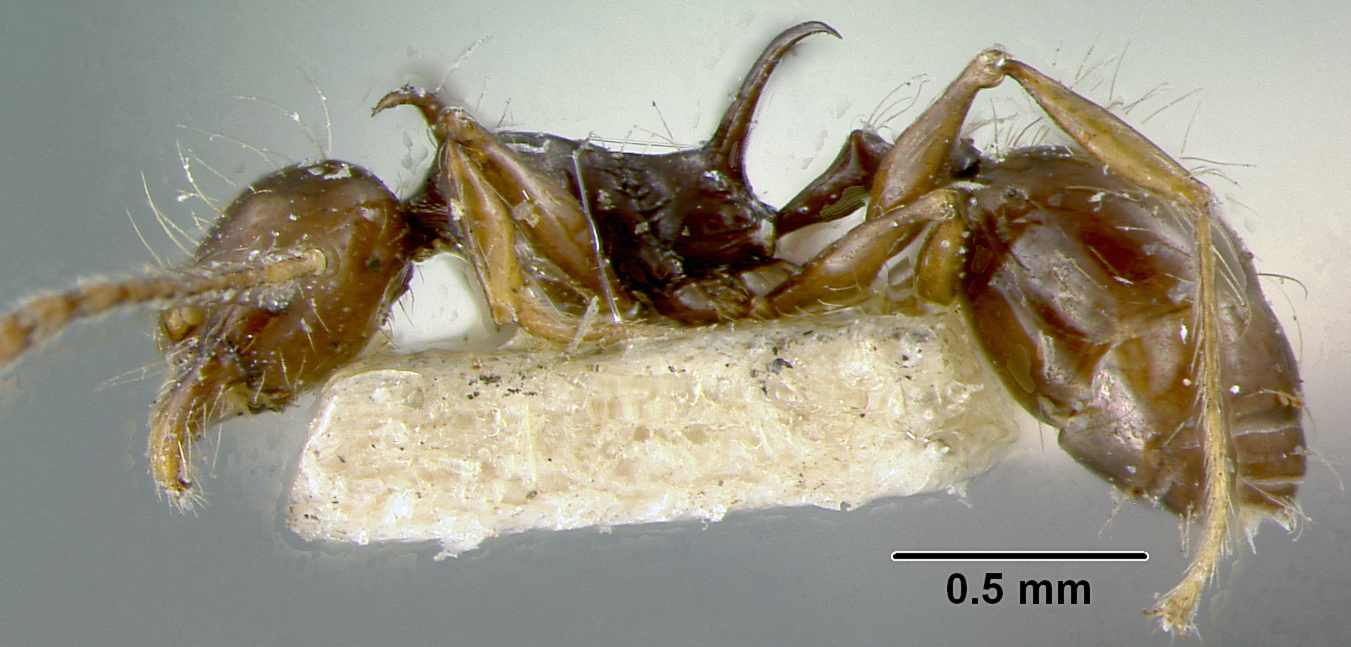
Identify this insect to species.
Pheidole belli
